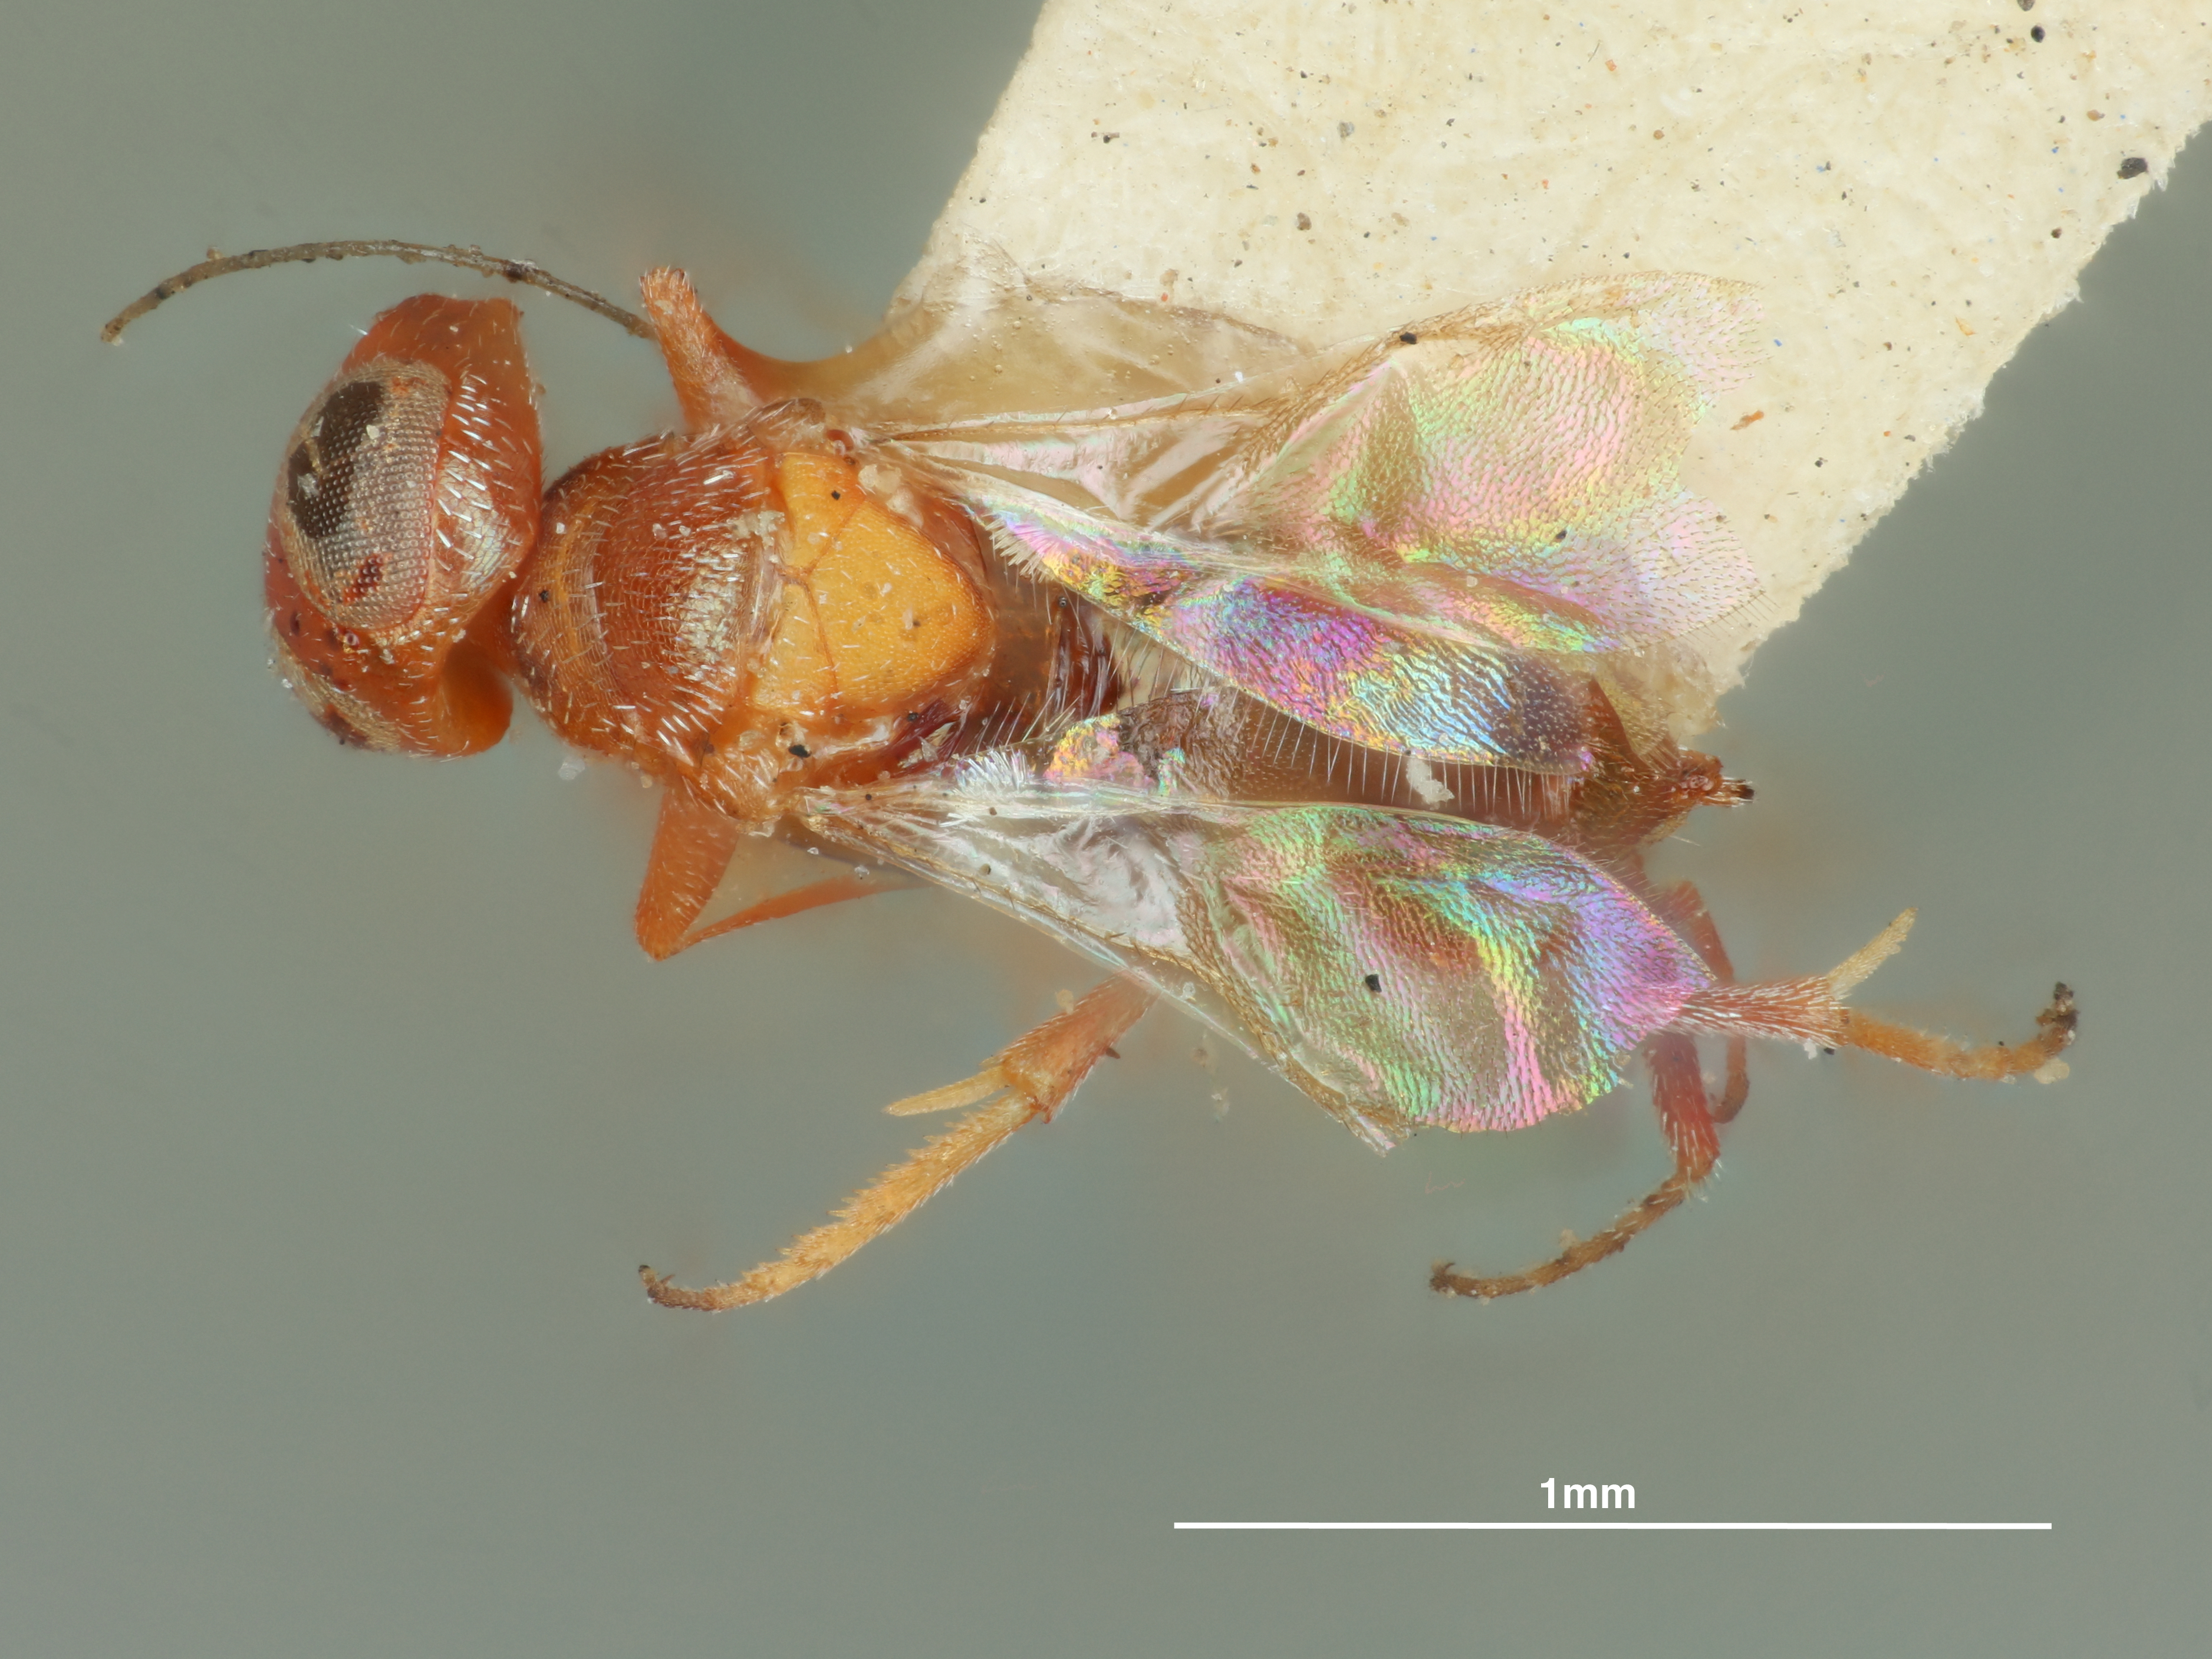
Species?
Anusia neomexicana
